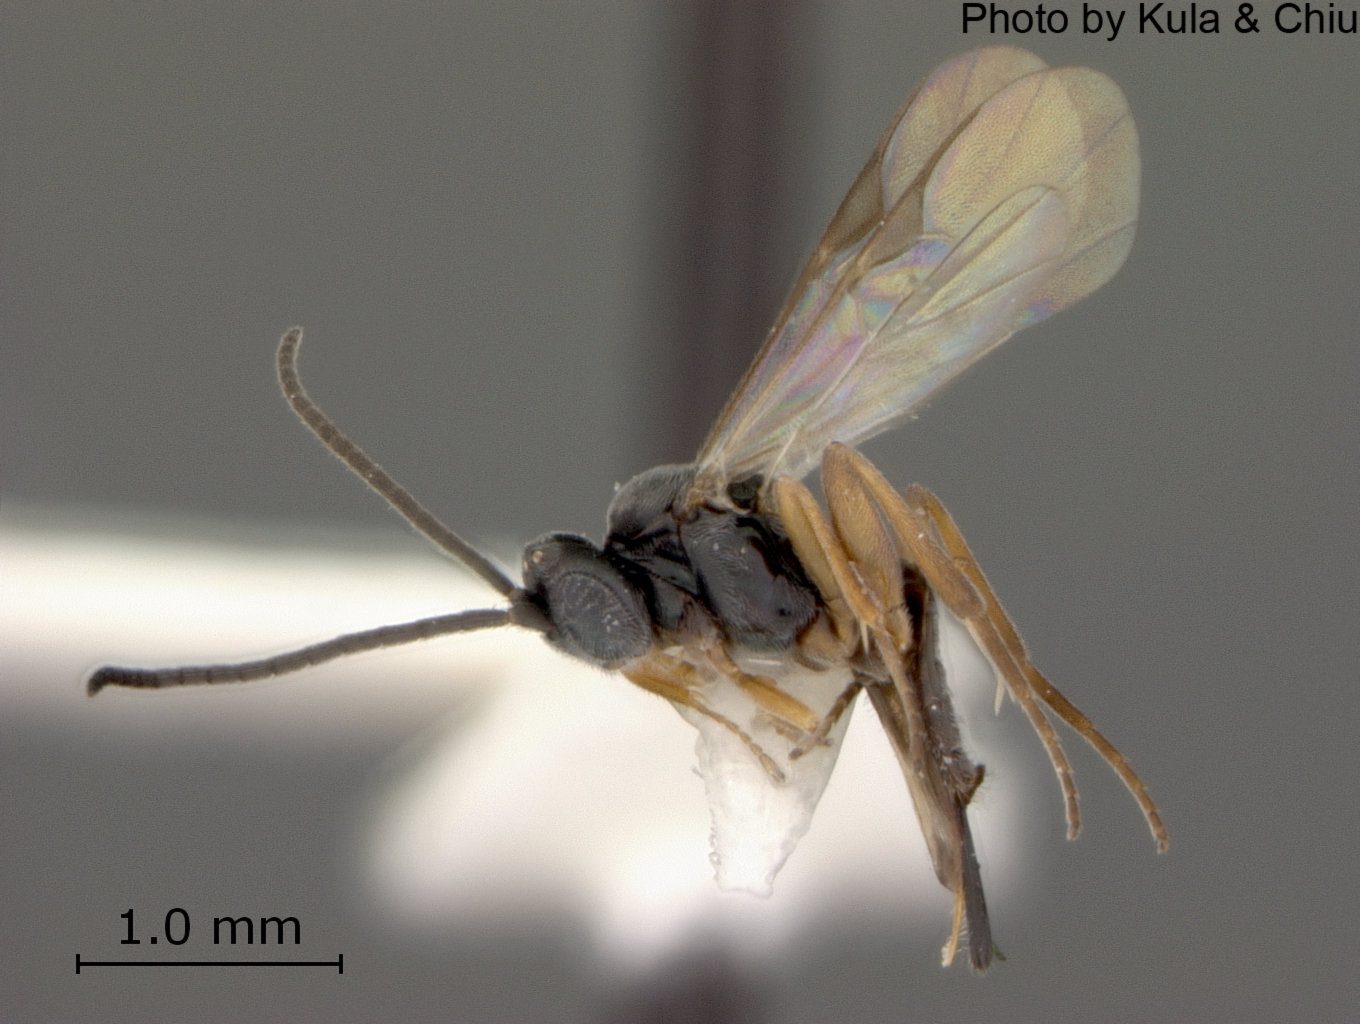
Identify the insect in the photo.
Illidops terrestris
